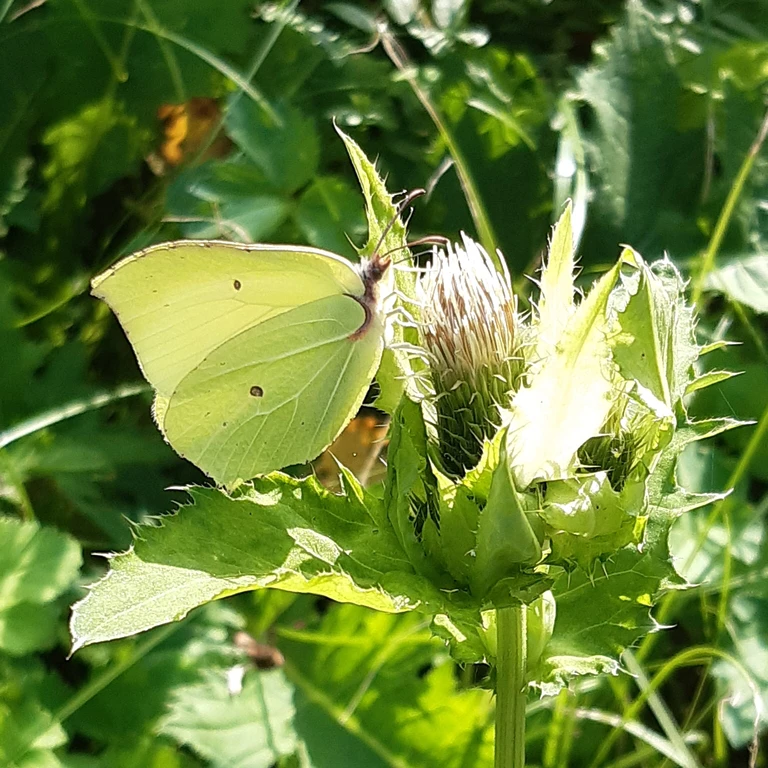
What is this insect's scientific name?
Gonepteryx rhamni
